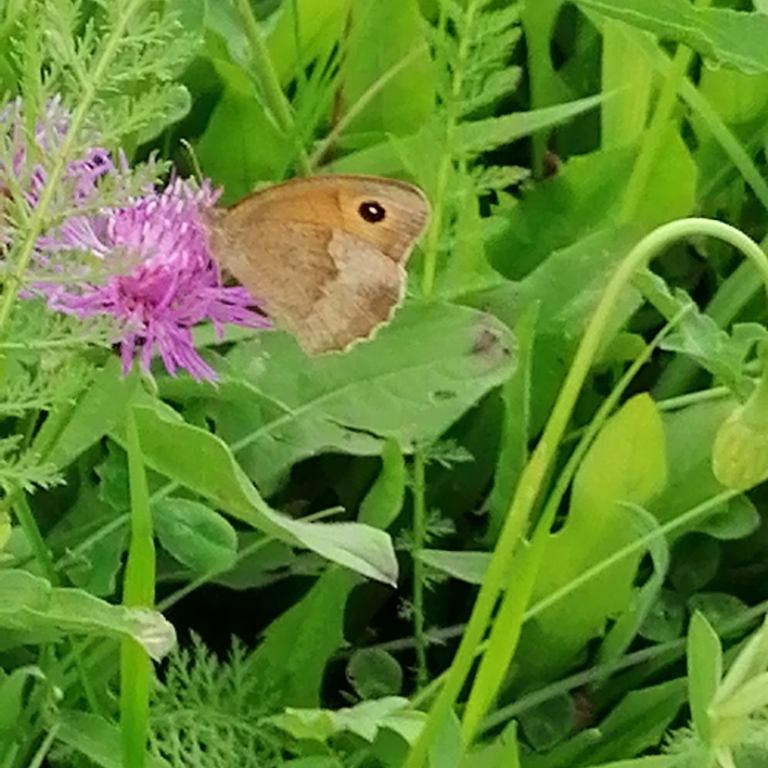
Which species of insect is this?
Maniola jurtina
